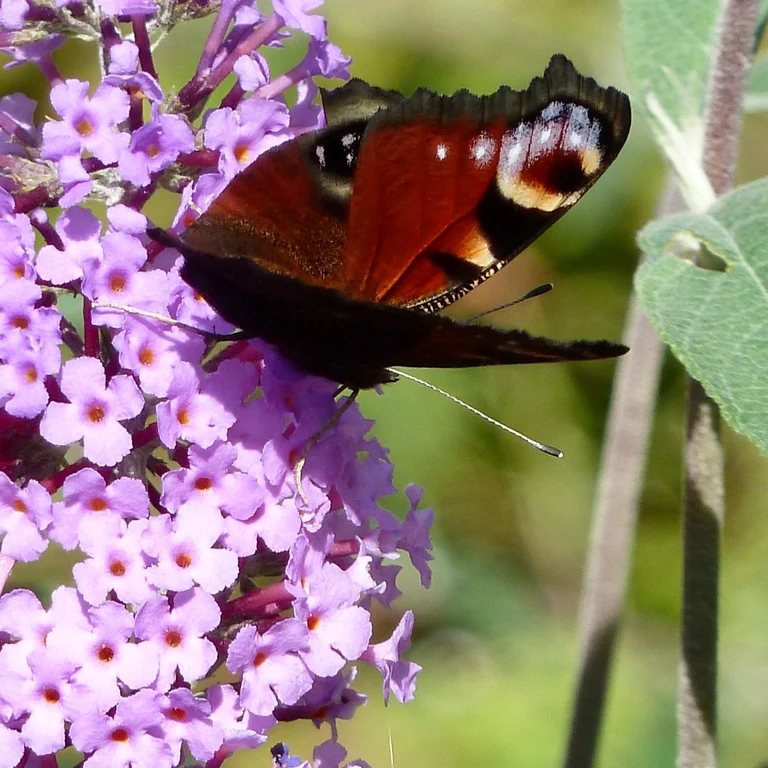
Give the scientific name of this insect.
Aglais io
